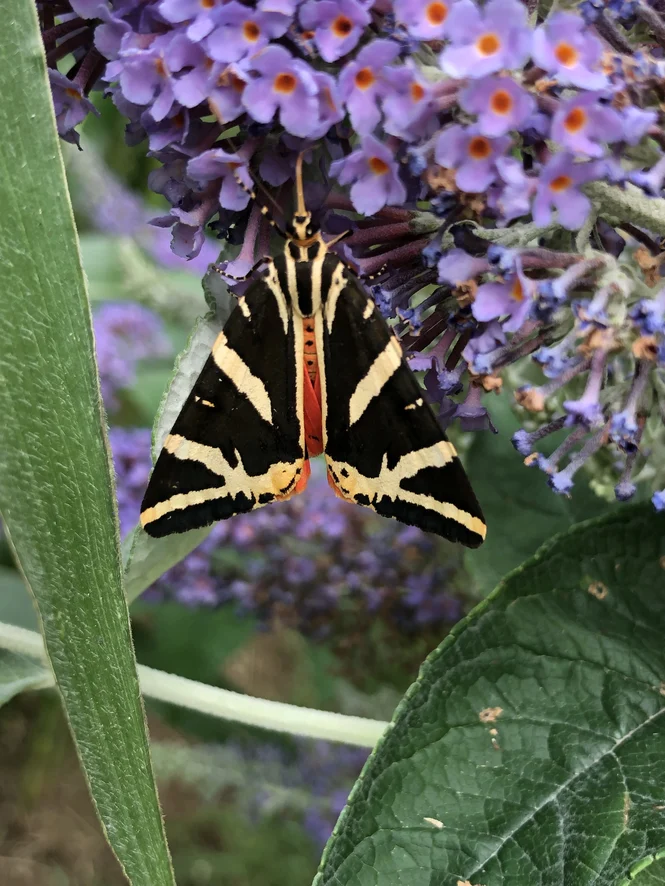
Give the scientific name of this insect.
Euplagia quadripunctaria
